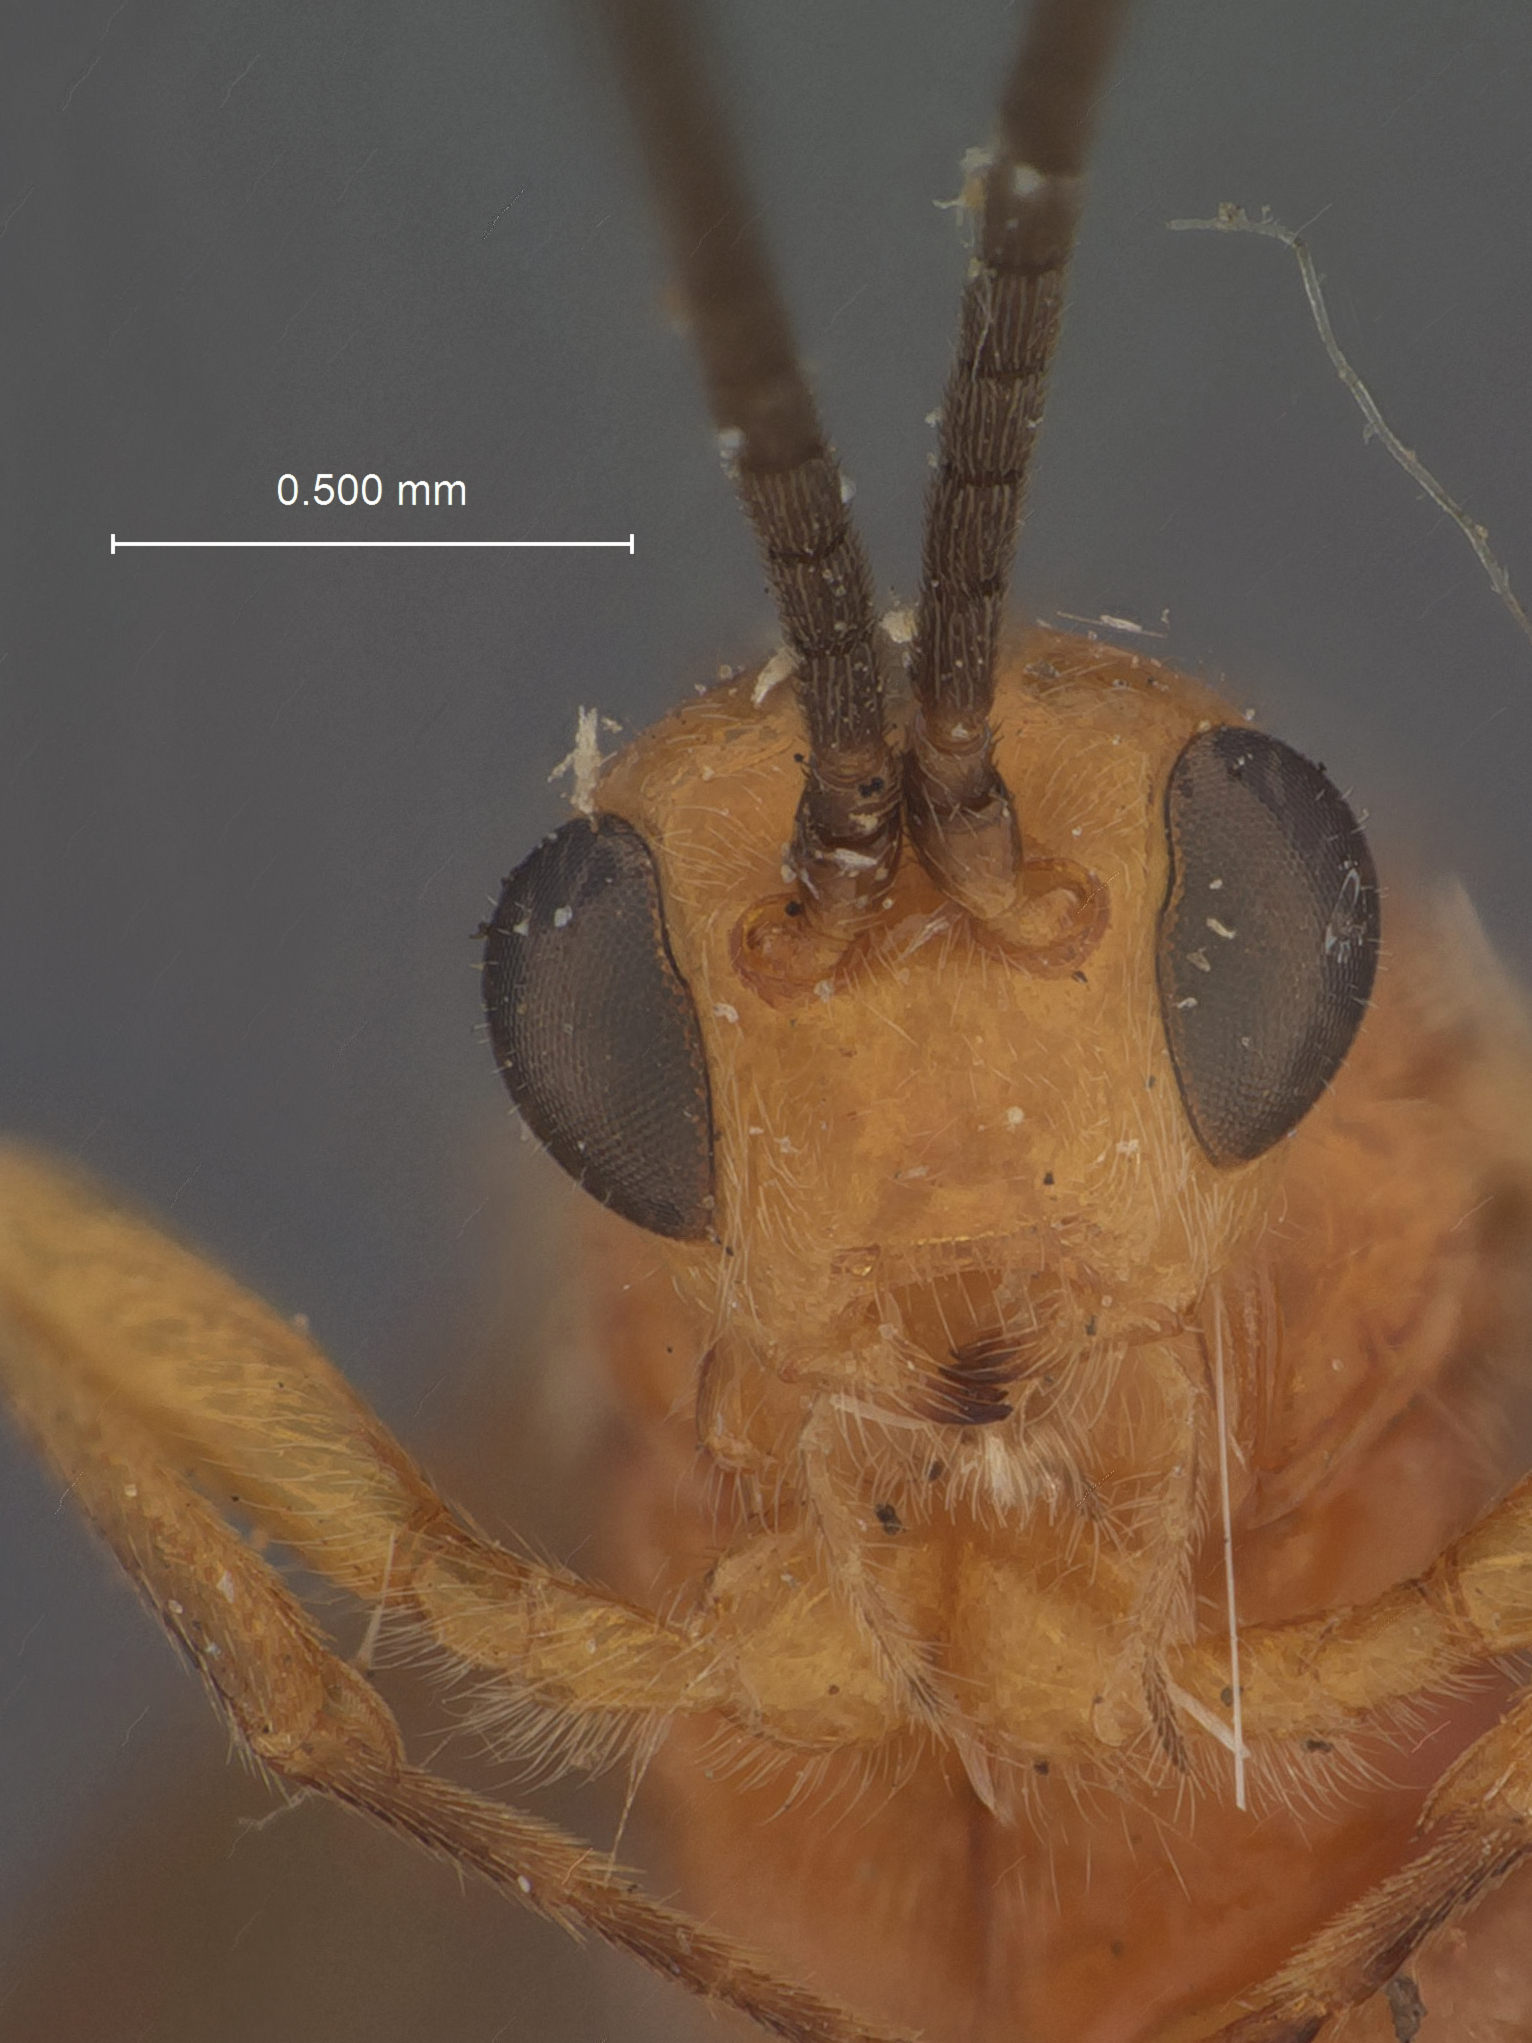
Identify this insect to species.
Microbracon oenotherae
